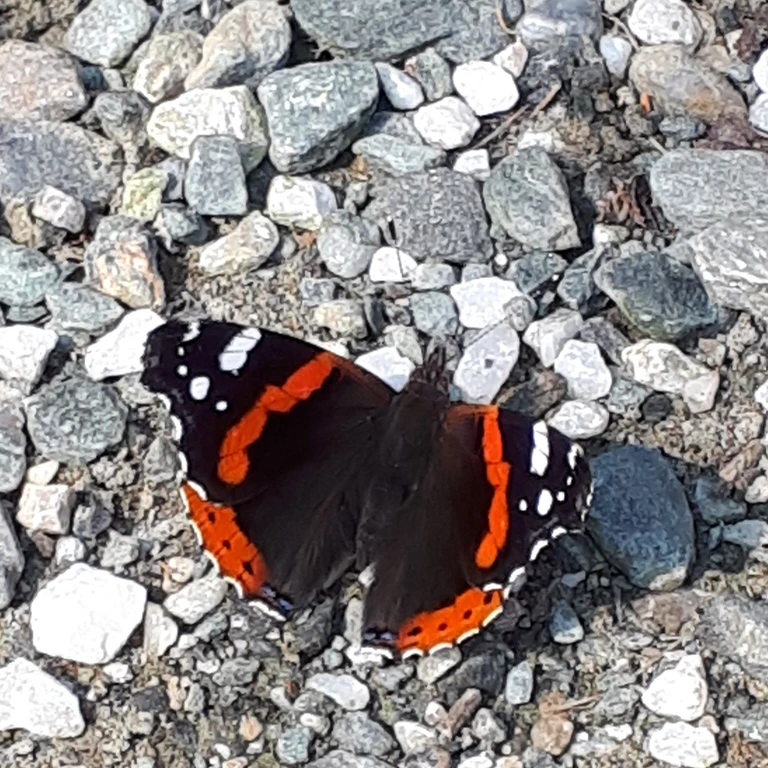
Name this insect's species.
Vanessa atalanta
